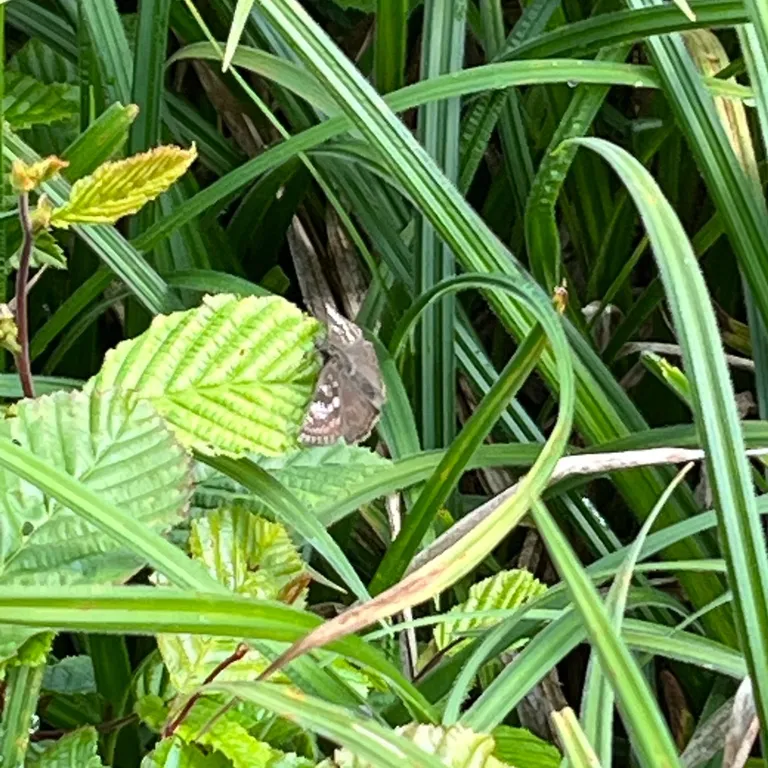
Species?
Erynnis tages
